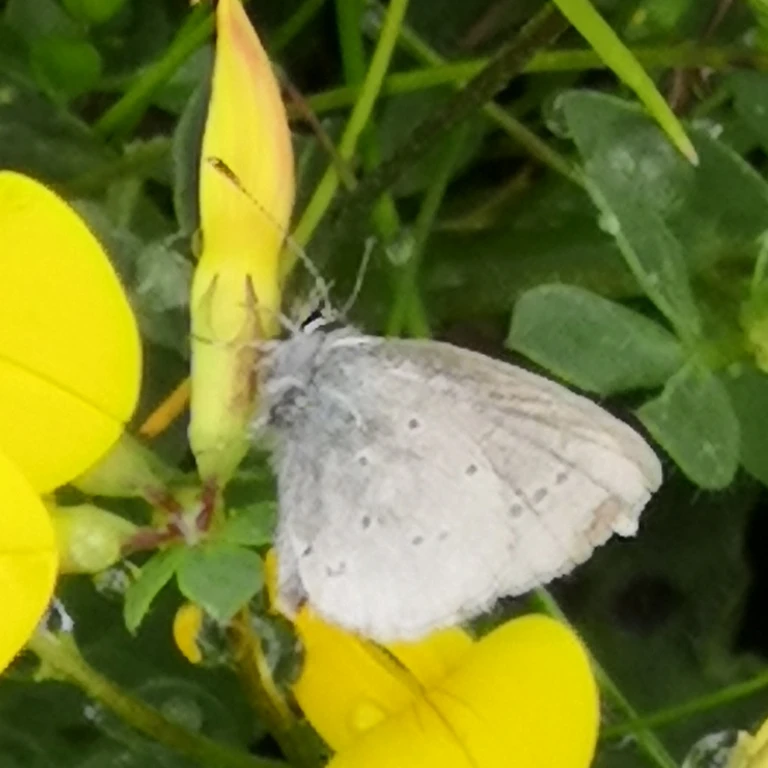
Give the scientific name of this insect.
Cupido minimus
